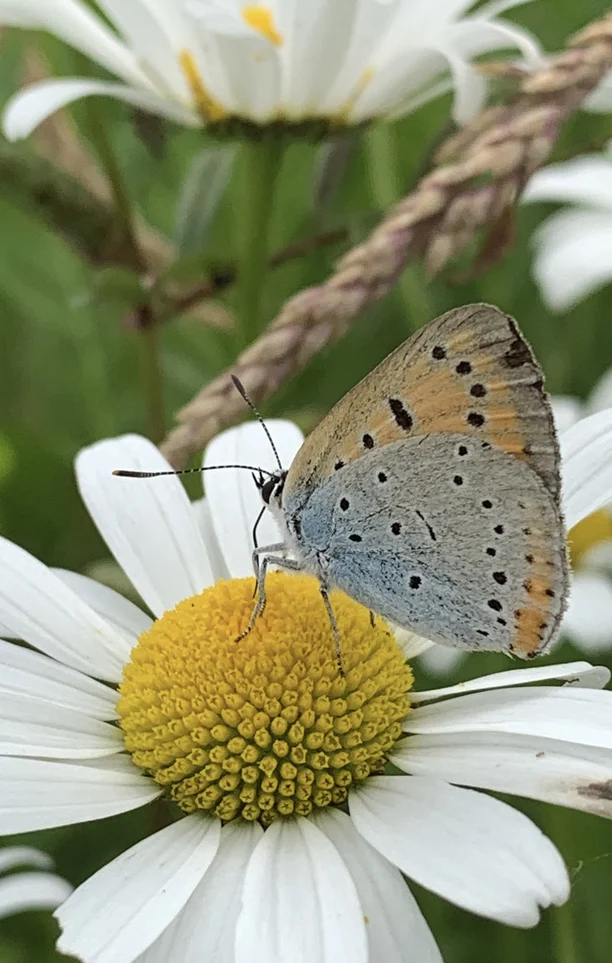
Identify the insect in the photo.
Lycaena dispar
